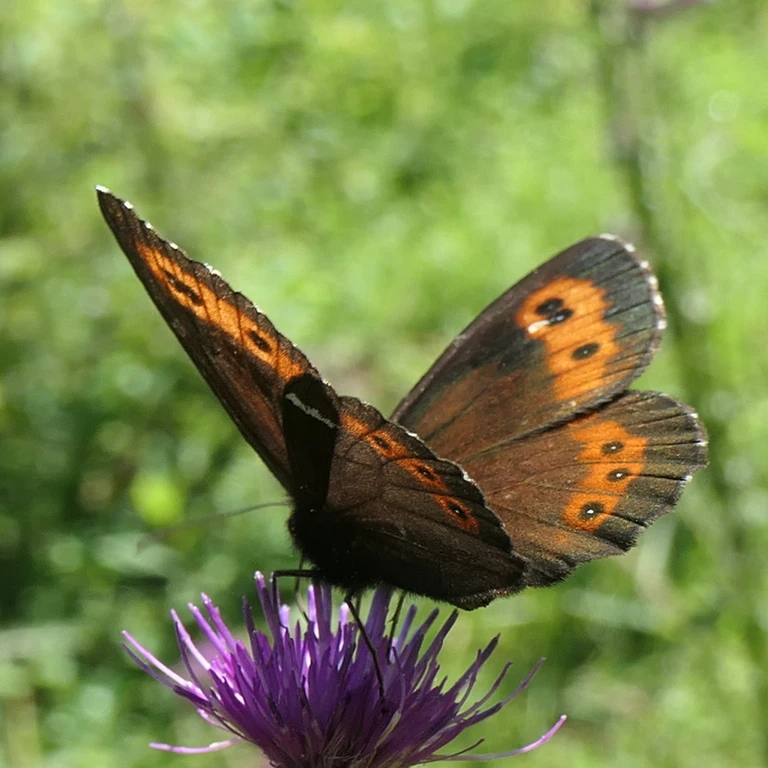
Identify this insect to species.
Erebia ligea
